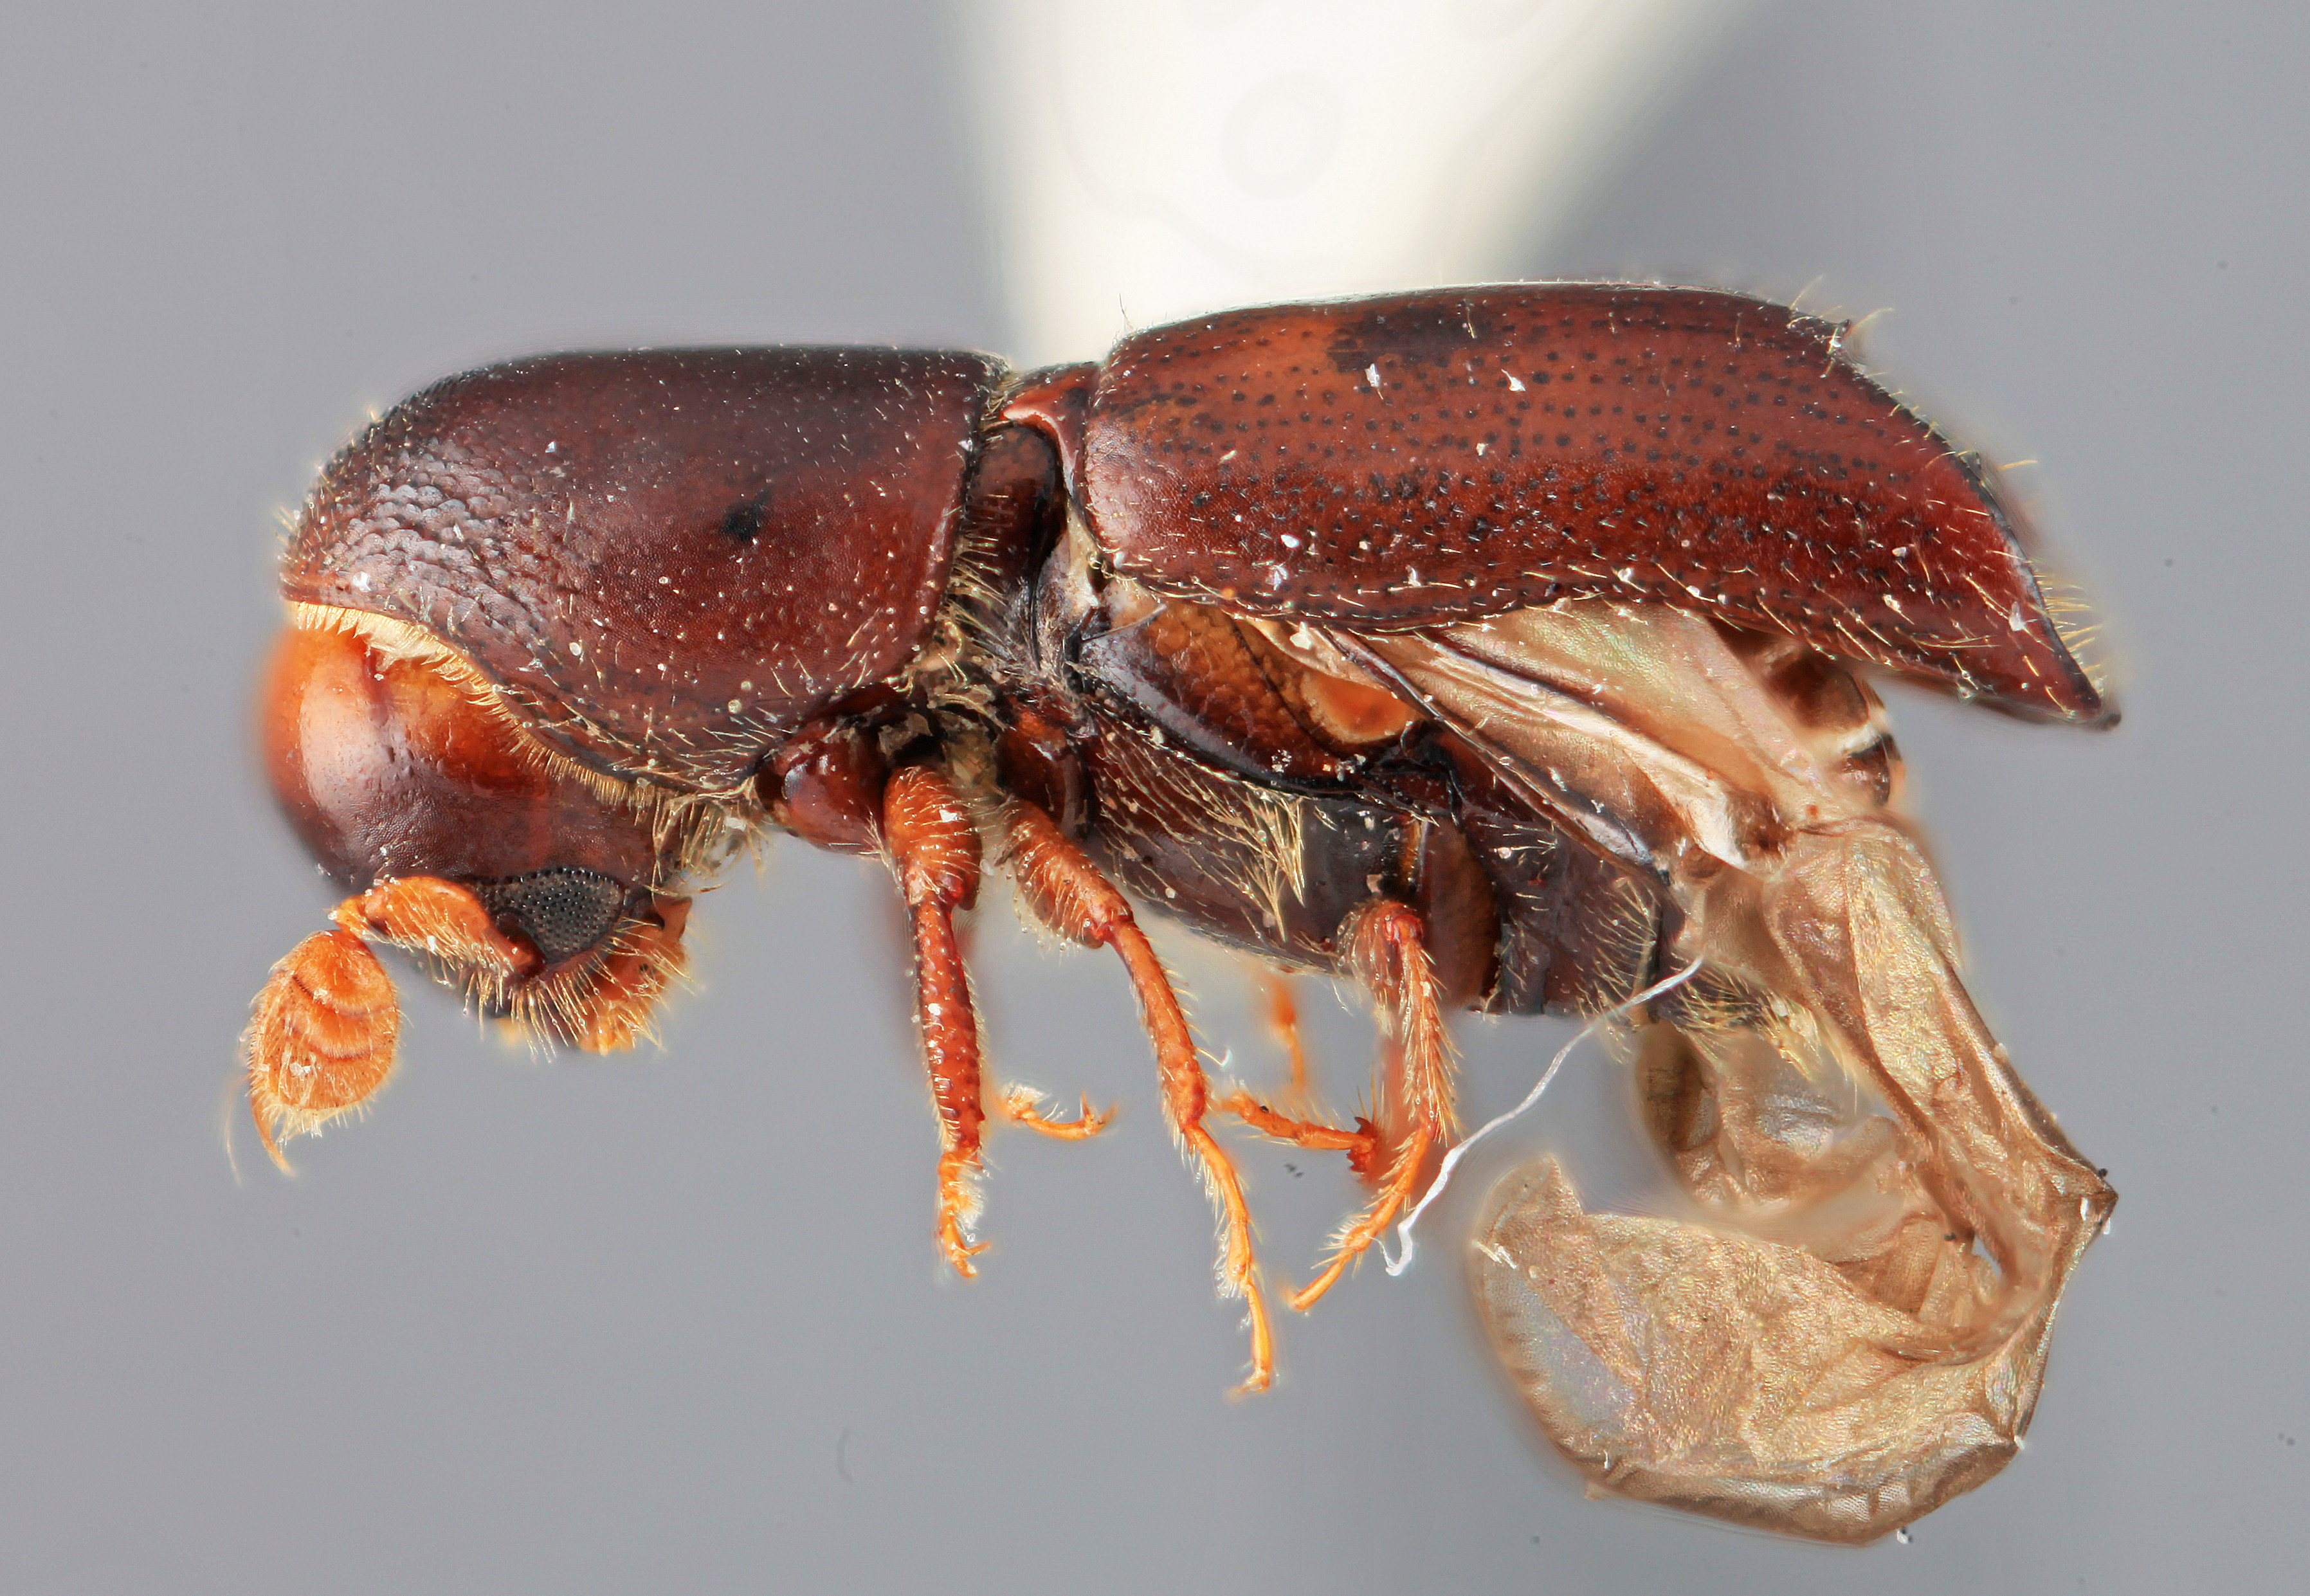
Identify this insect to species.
Monarthrum durangoensis
